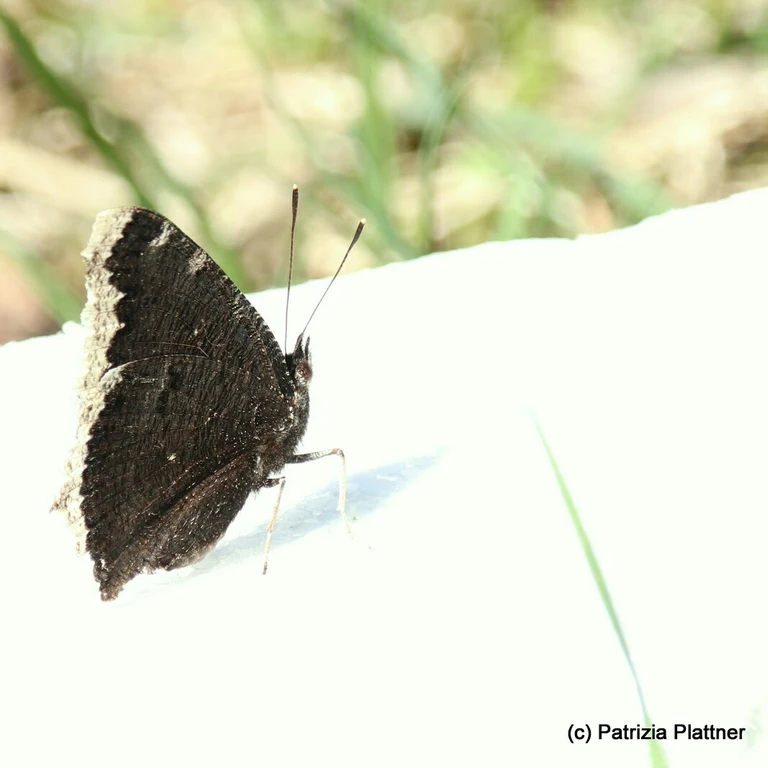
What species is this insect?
Nymphalis antiopa
